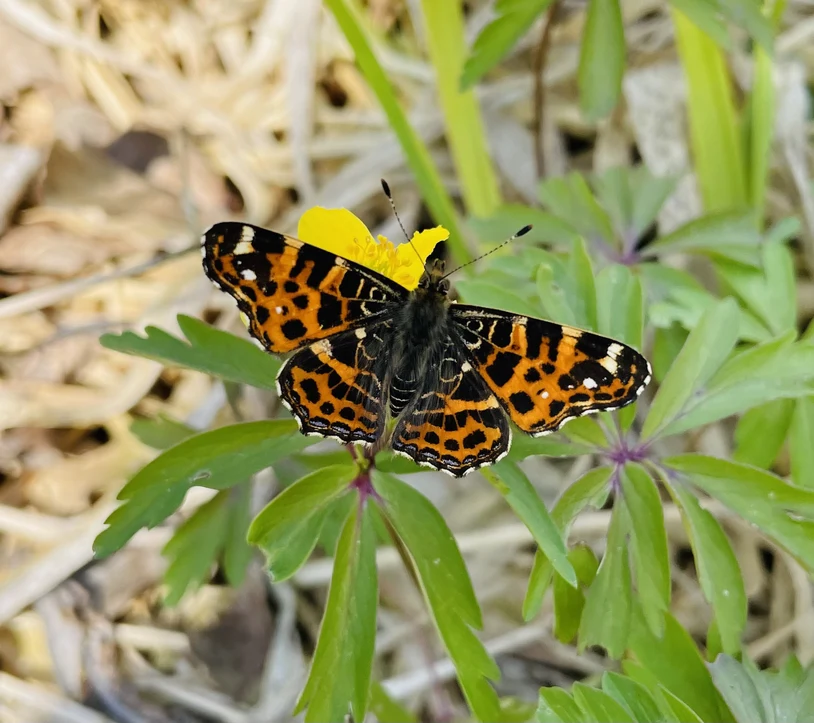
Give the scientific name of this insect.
Araschnia levana
